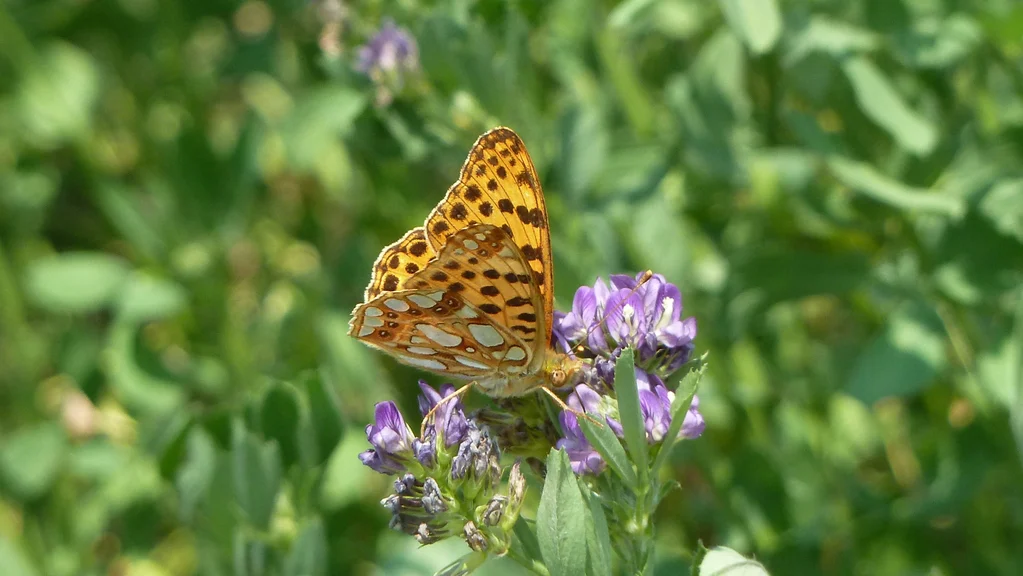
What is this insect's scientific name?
Issoria lathonia
